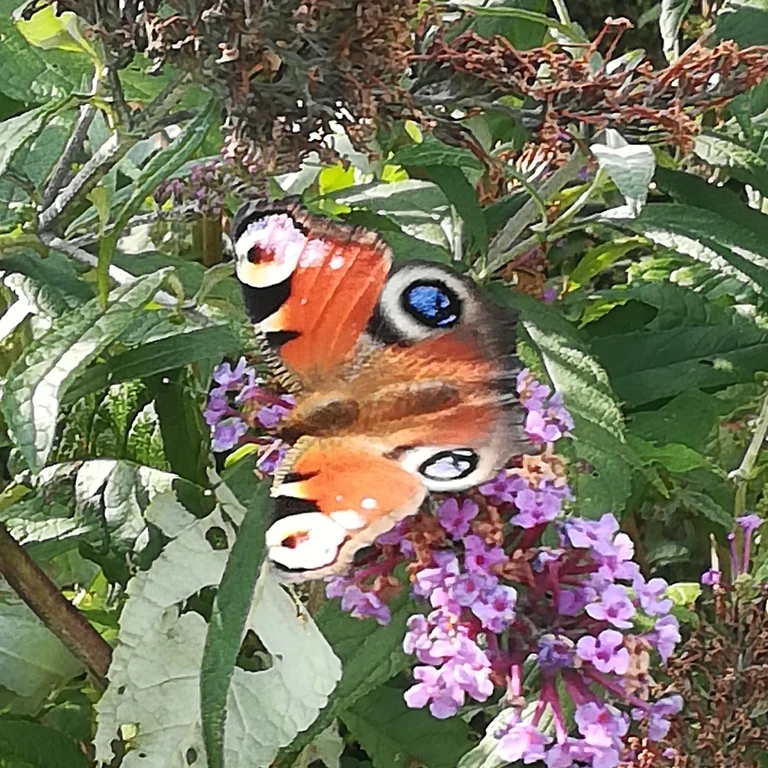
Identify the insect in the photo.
Aglais io
